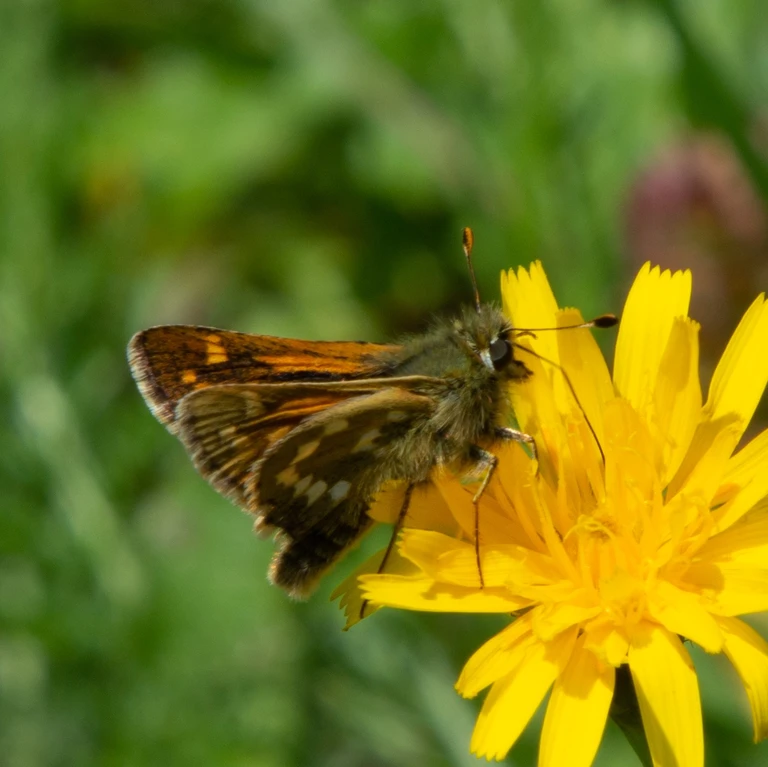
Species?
Hesperia comma
